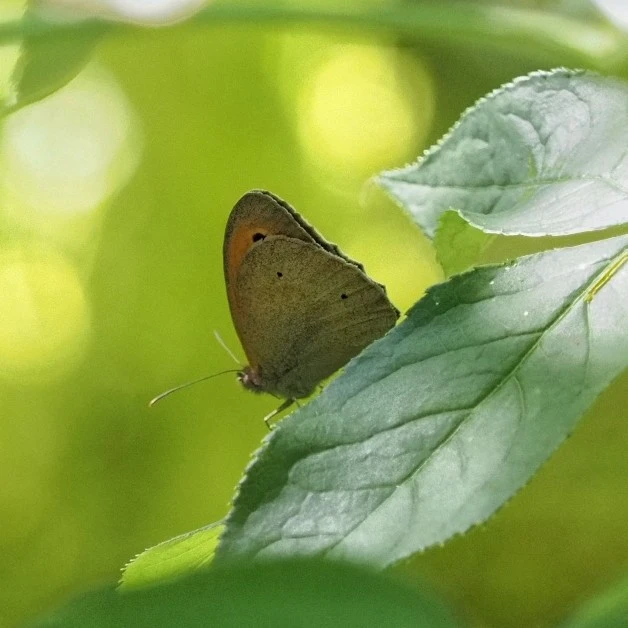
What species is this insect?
Maniola jurtina
